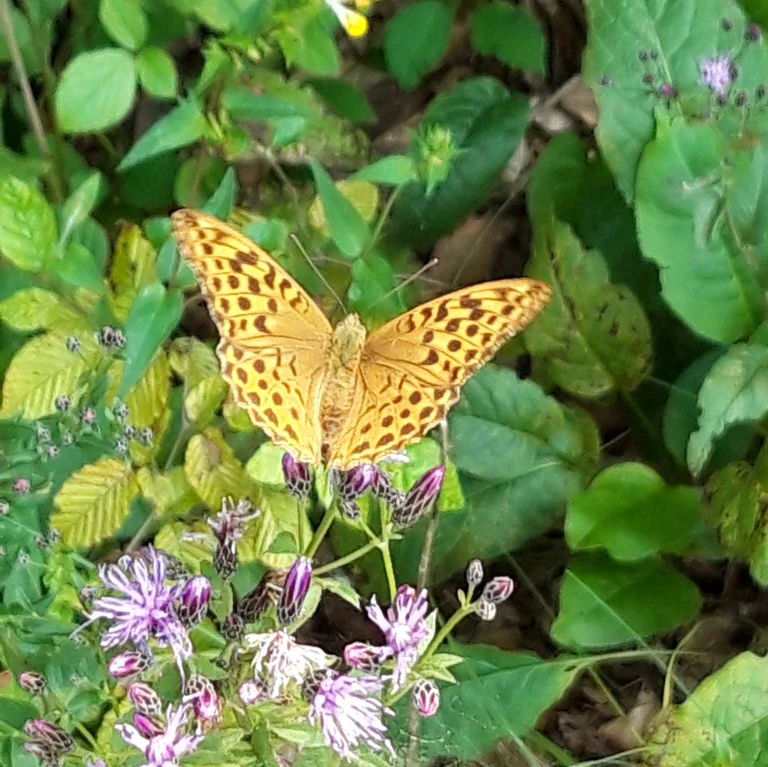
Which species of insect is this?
Argynnis paphia
